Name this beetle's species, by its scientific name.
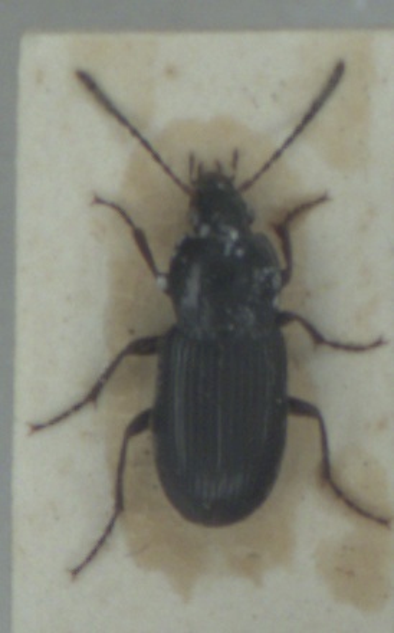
Pterostichus vernalis
